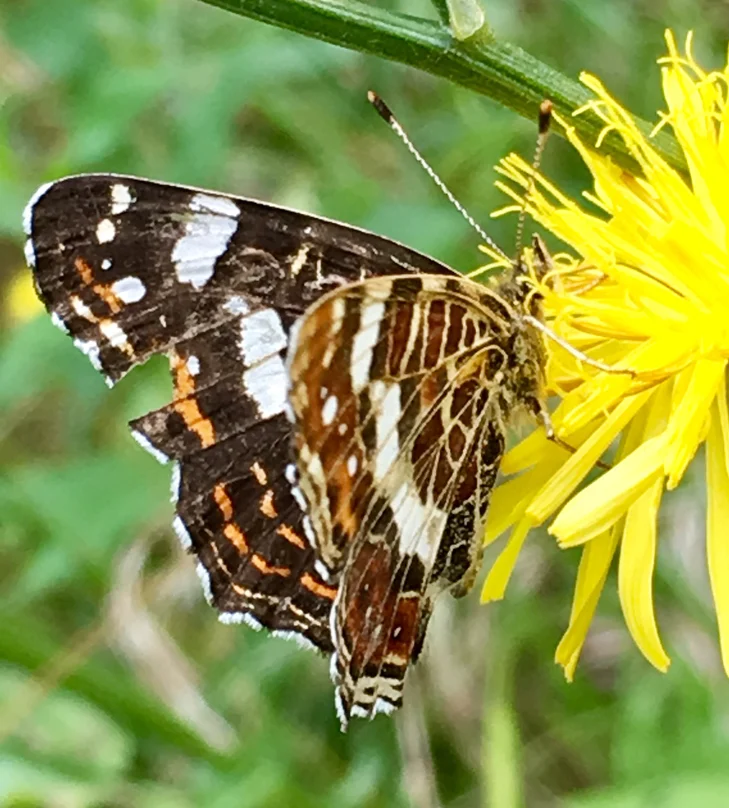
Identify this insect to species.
Araschnia levana
